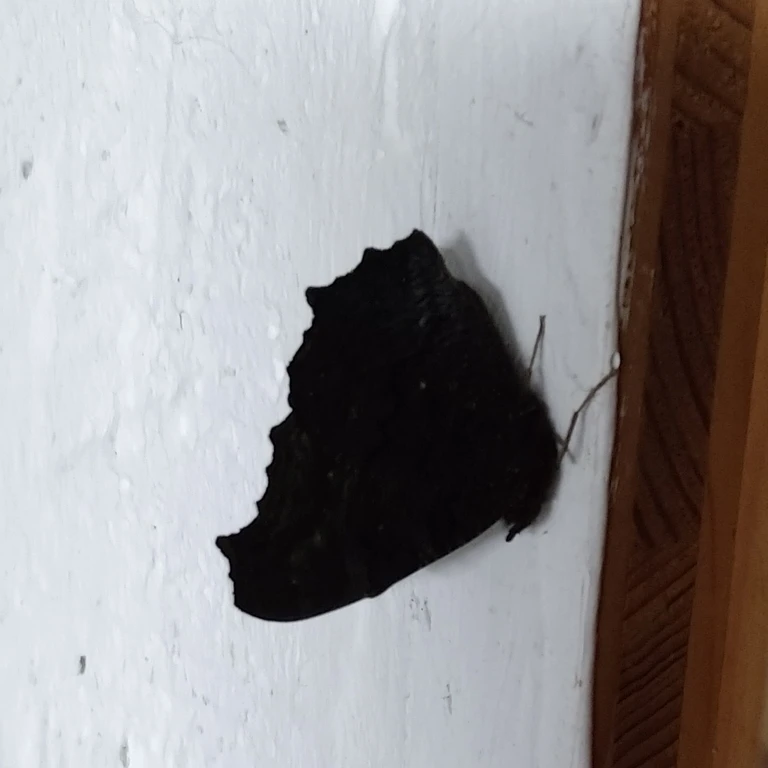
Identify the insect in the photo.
Aglais io
